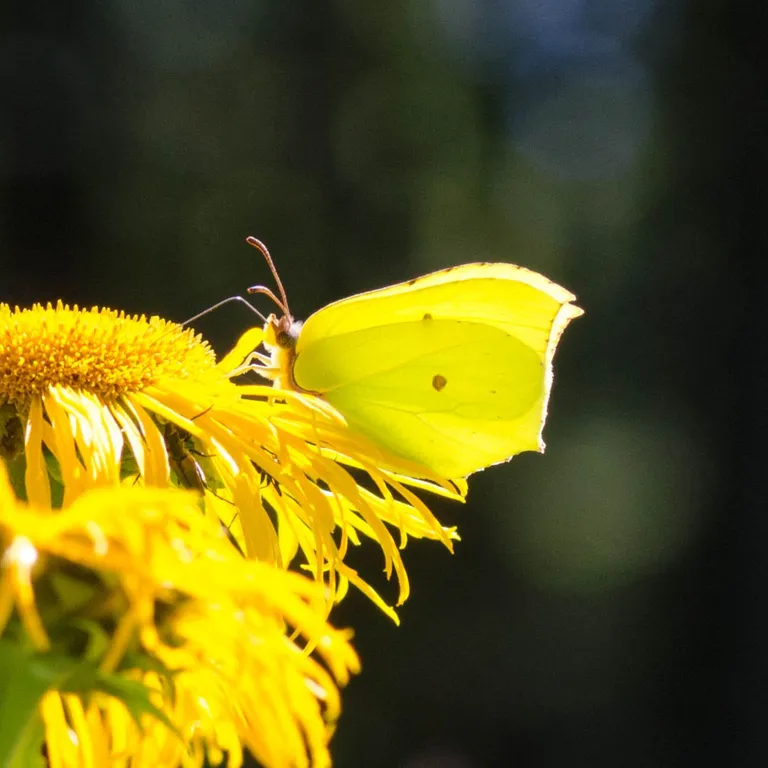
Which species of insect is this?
Gonepteryx rhamni
